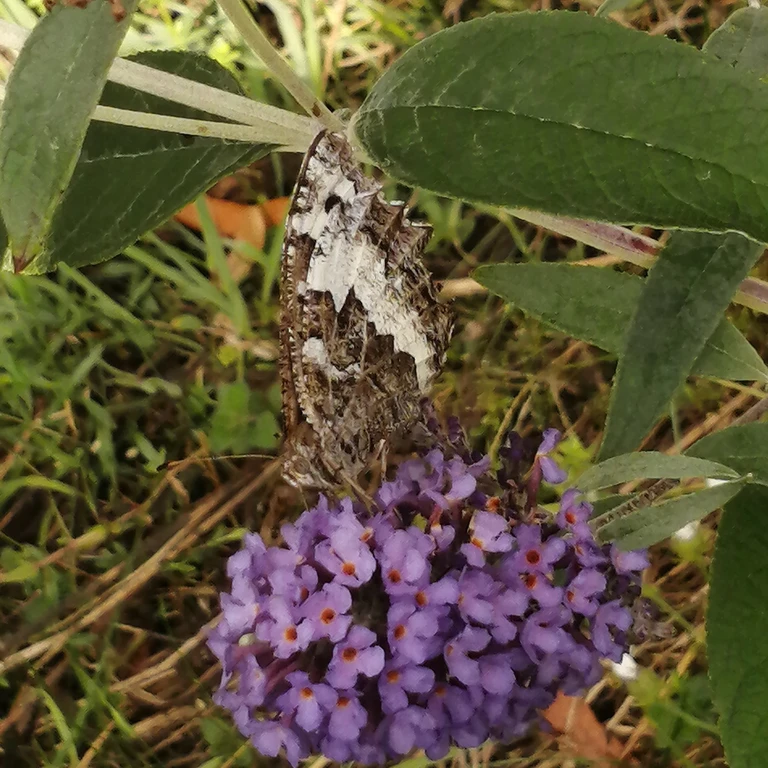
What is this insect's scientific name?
Brintesia circe
